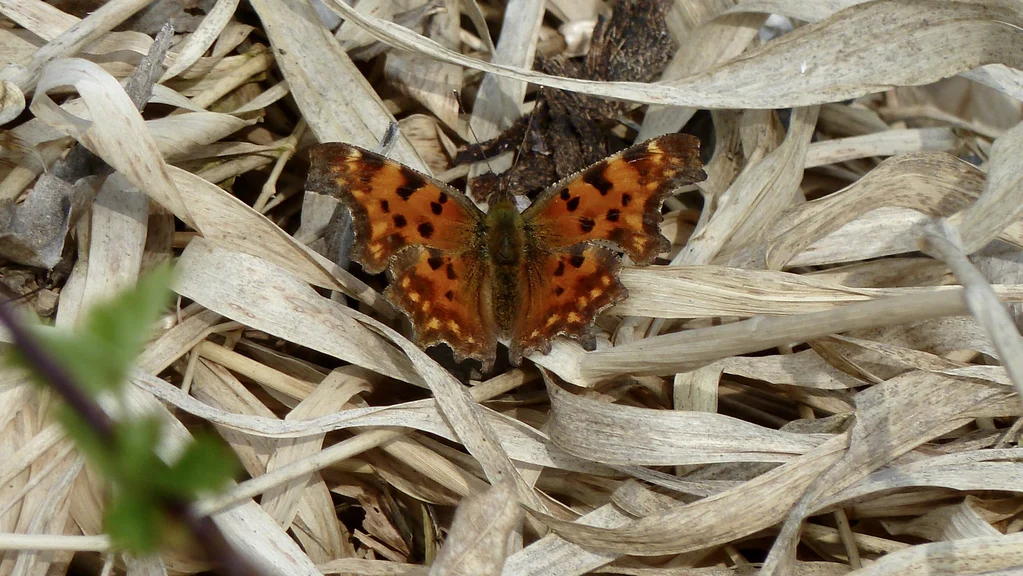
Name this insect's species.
Polygonia c-album
